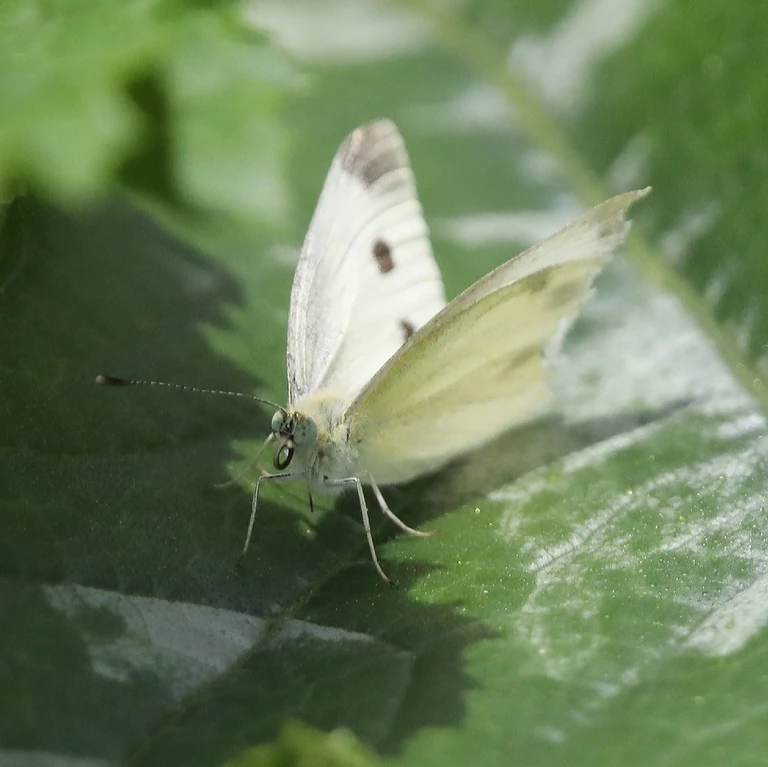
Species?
Pieris rapae
